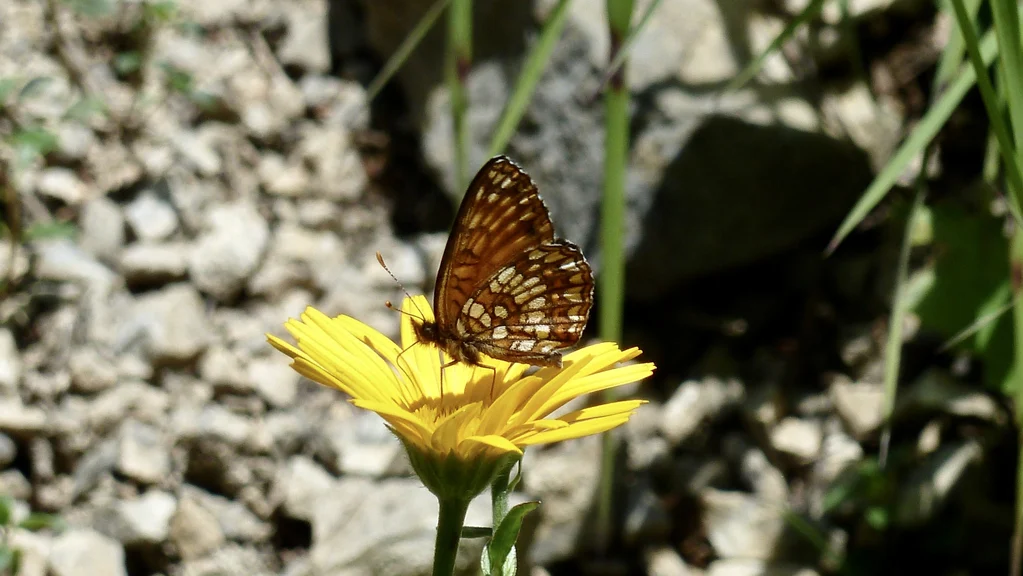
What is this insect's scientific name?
Melitaea diamina
